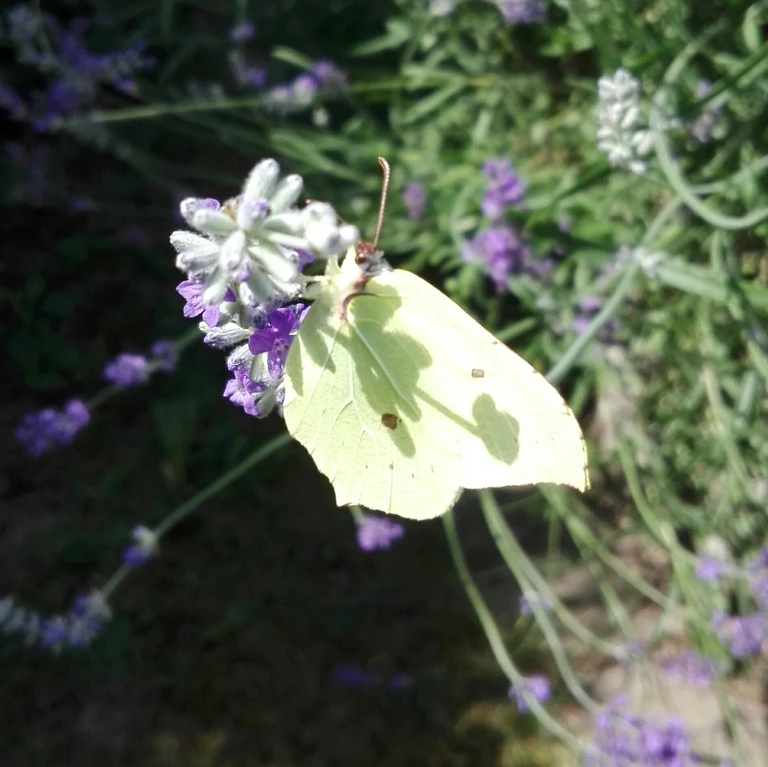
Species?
Gonepteryx rhamni
